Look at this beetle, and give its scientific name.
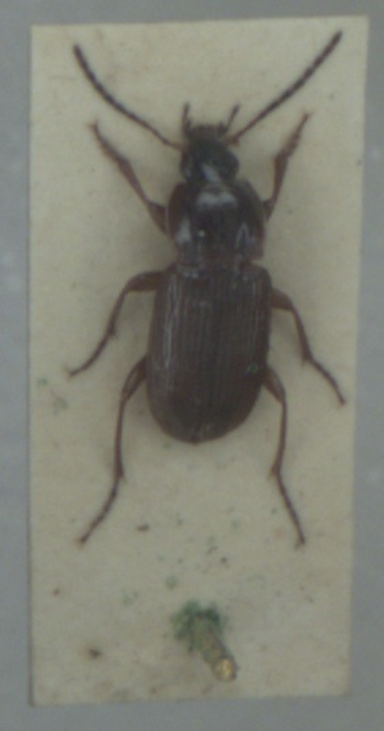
Pterostichus vernalis
